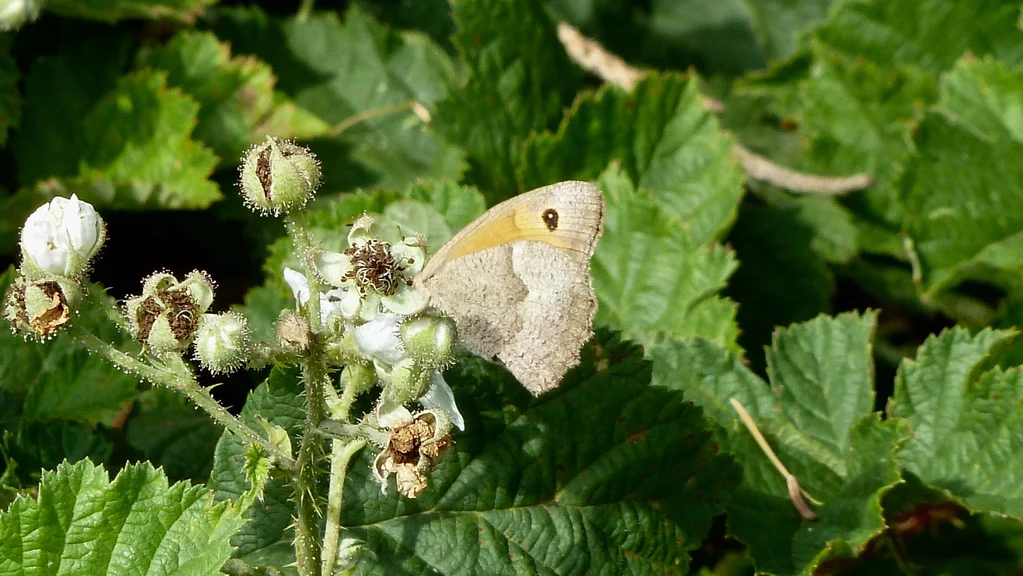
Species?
Maniola jurtina
